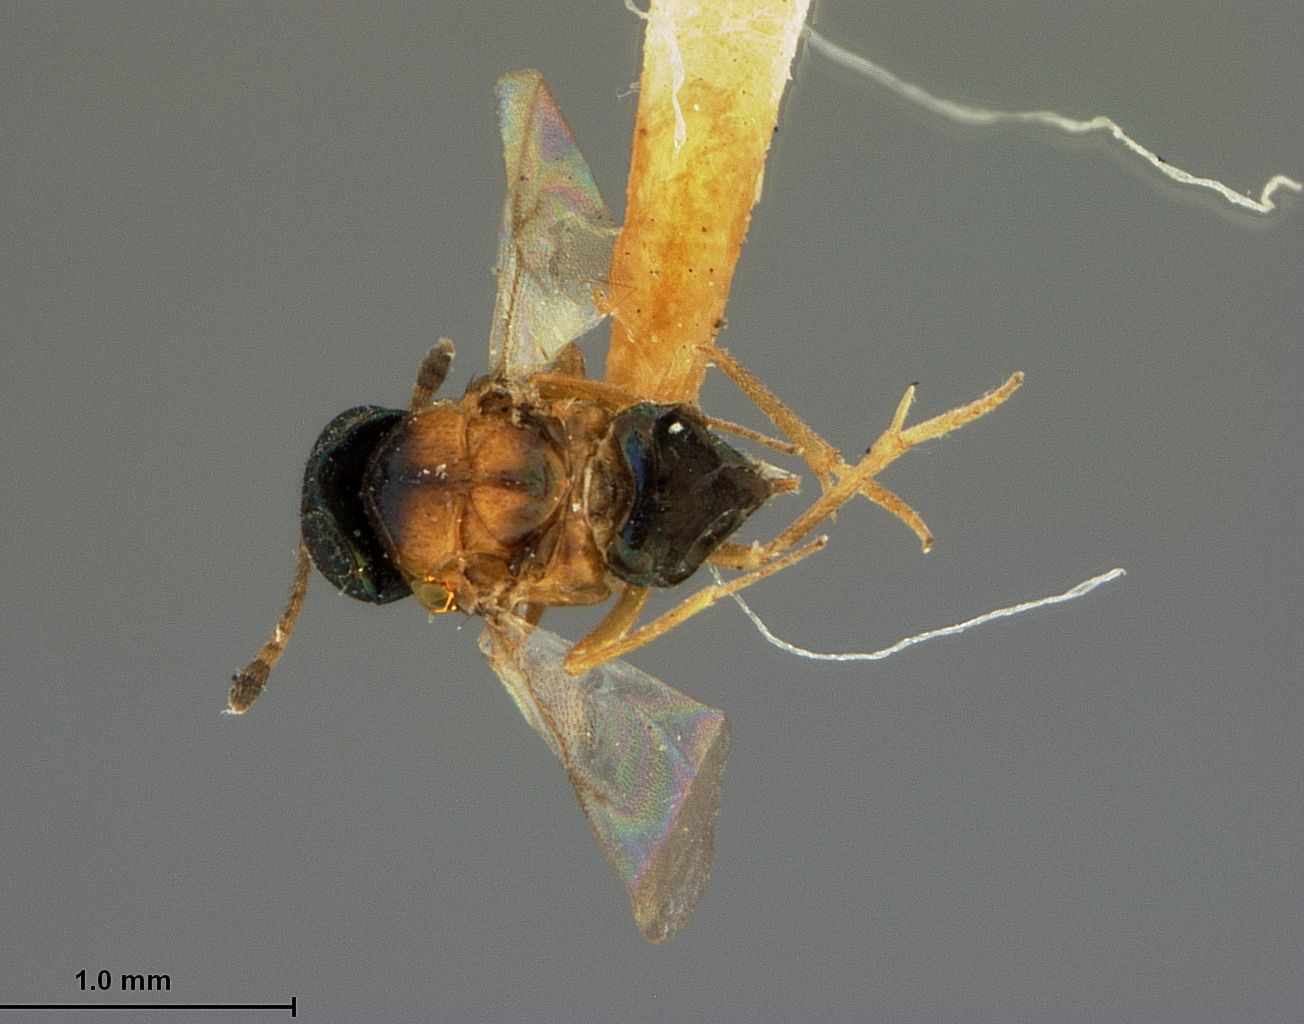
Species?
Tachardiaephagus thoracicus
